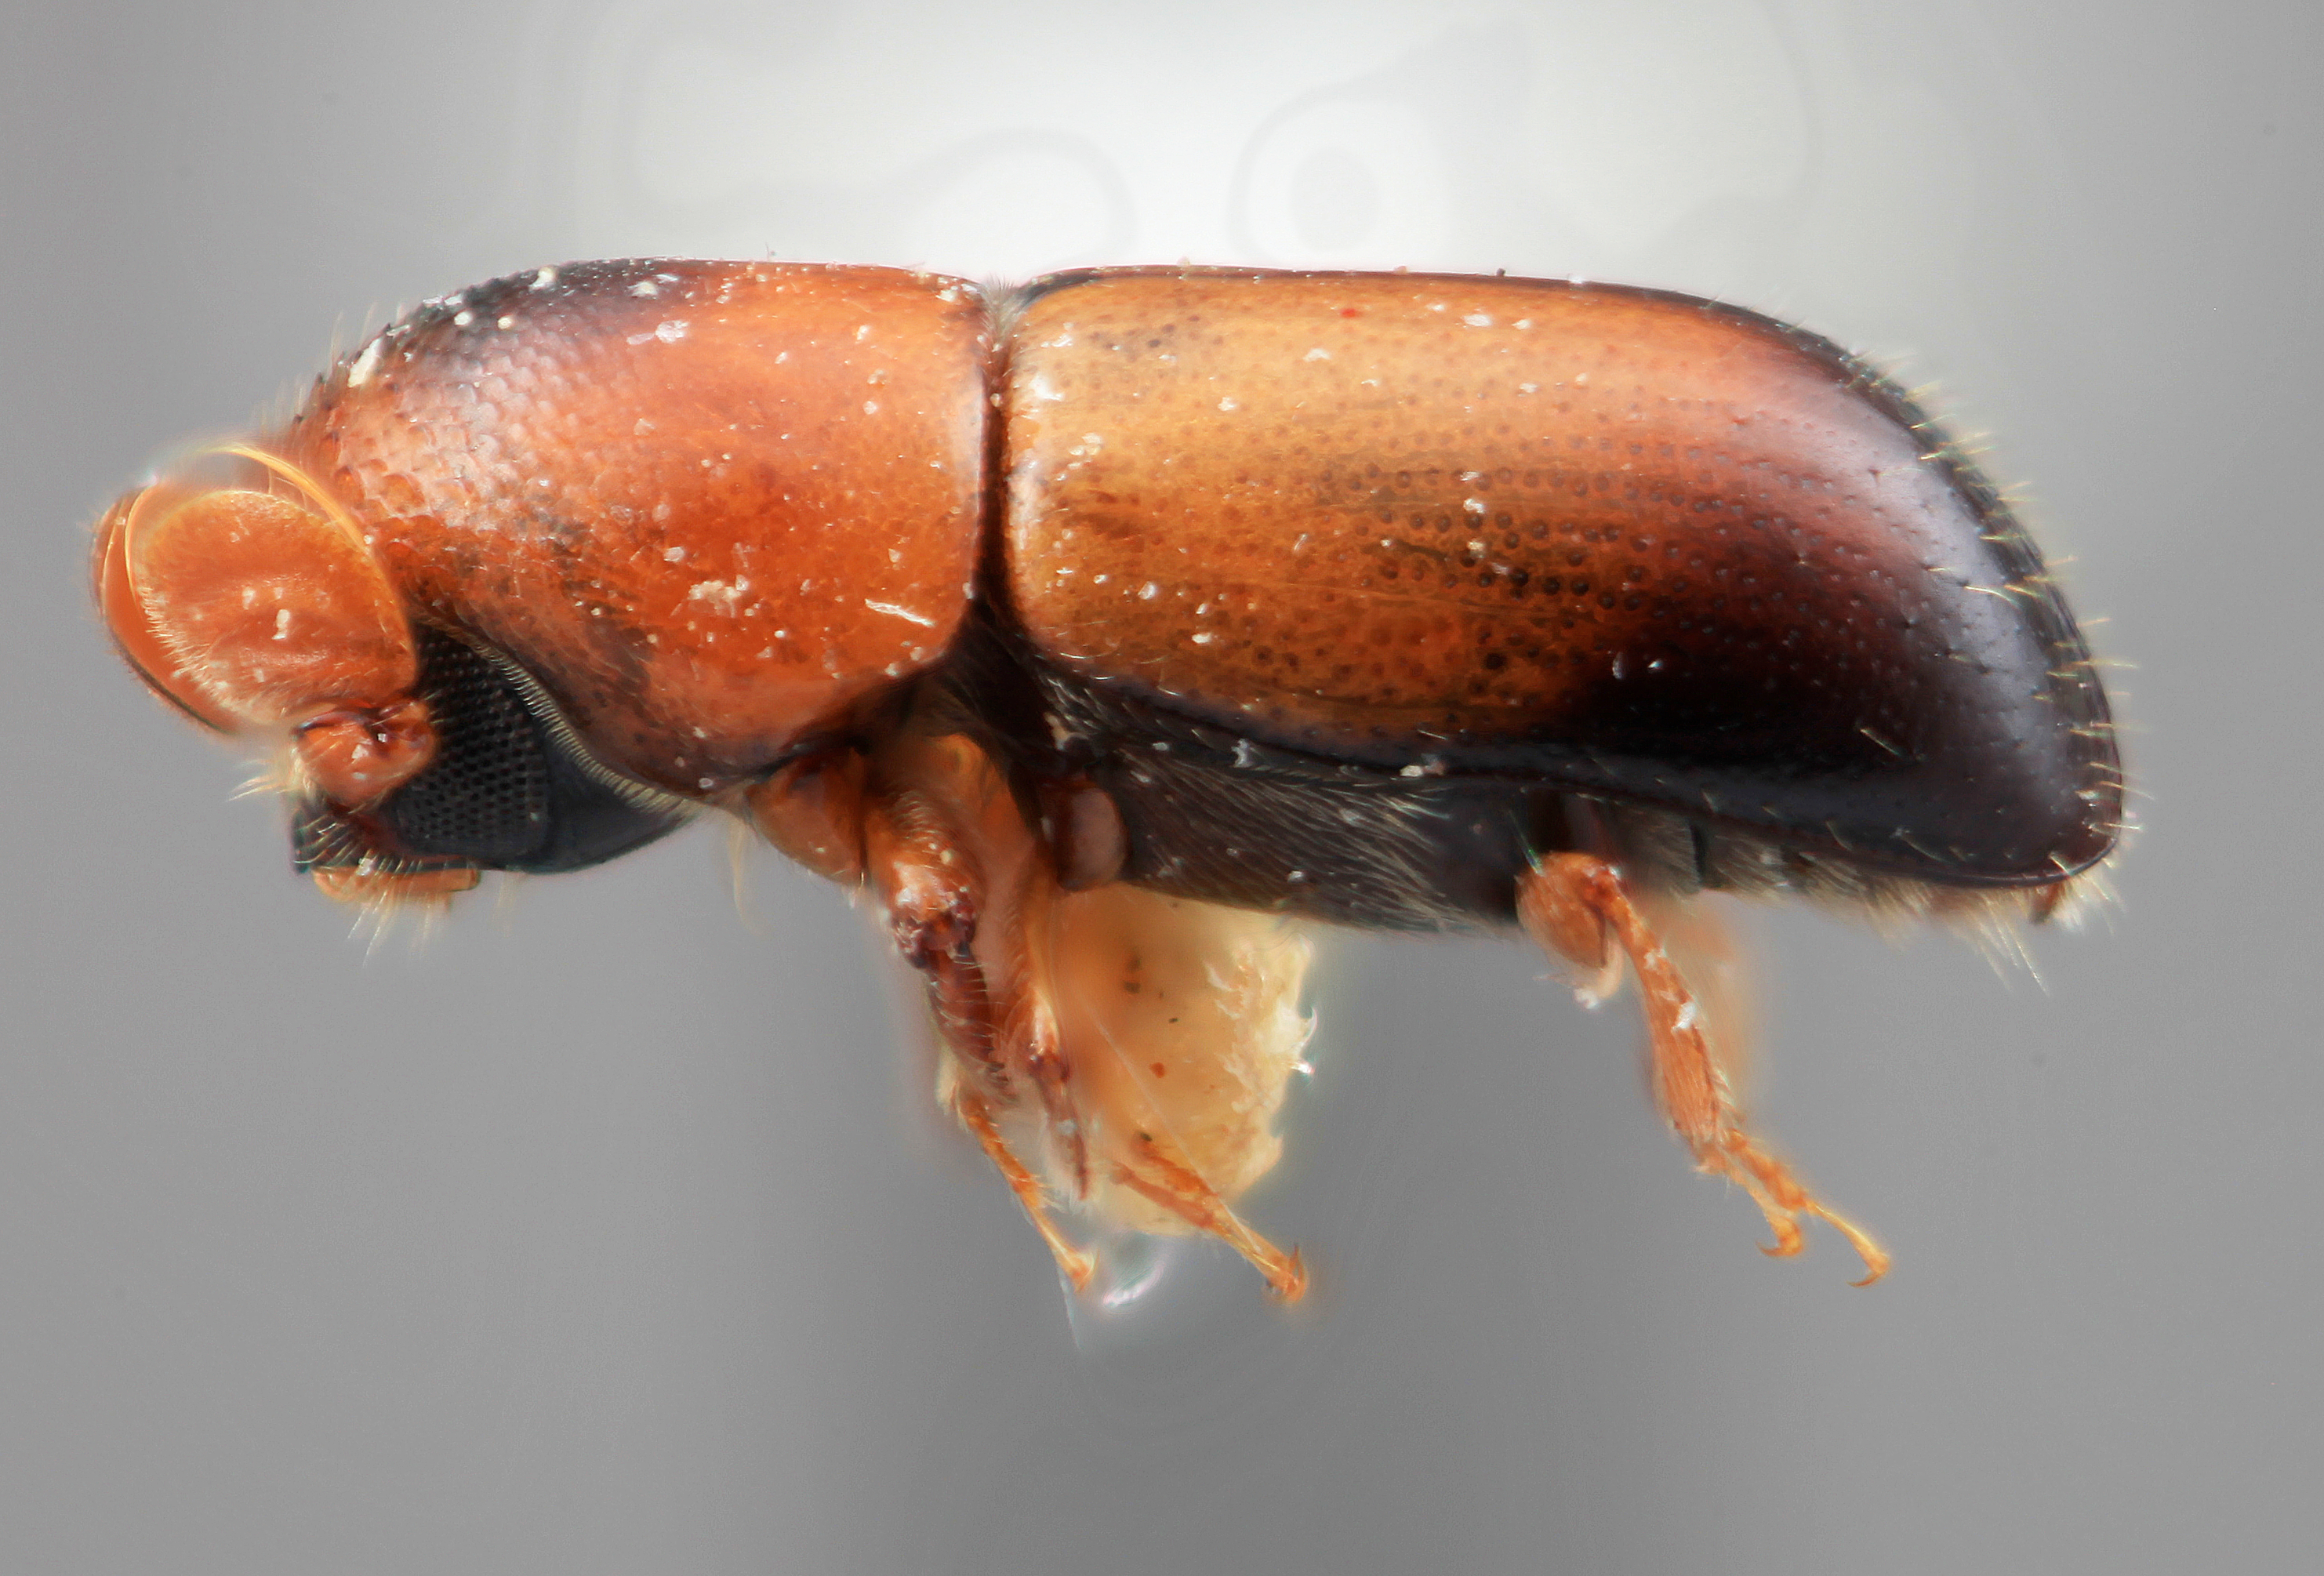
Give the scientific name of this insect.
Corthylus calamarius
